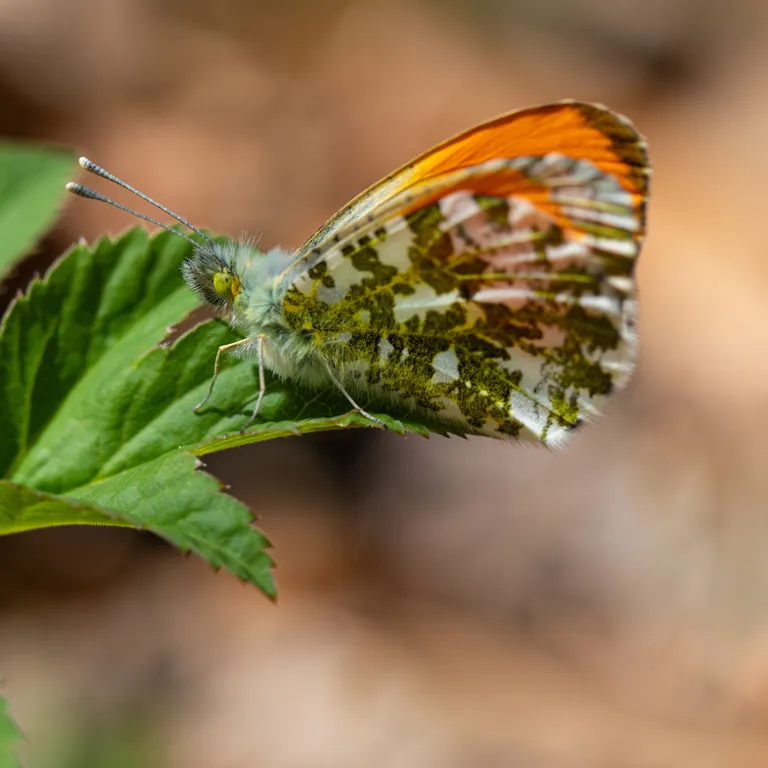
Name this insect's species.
Anthocharis cardamines
